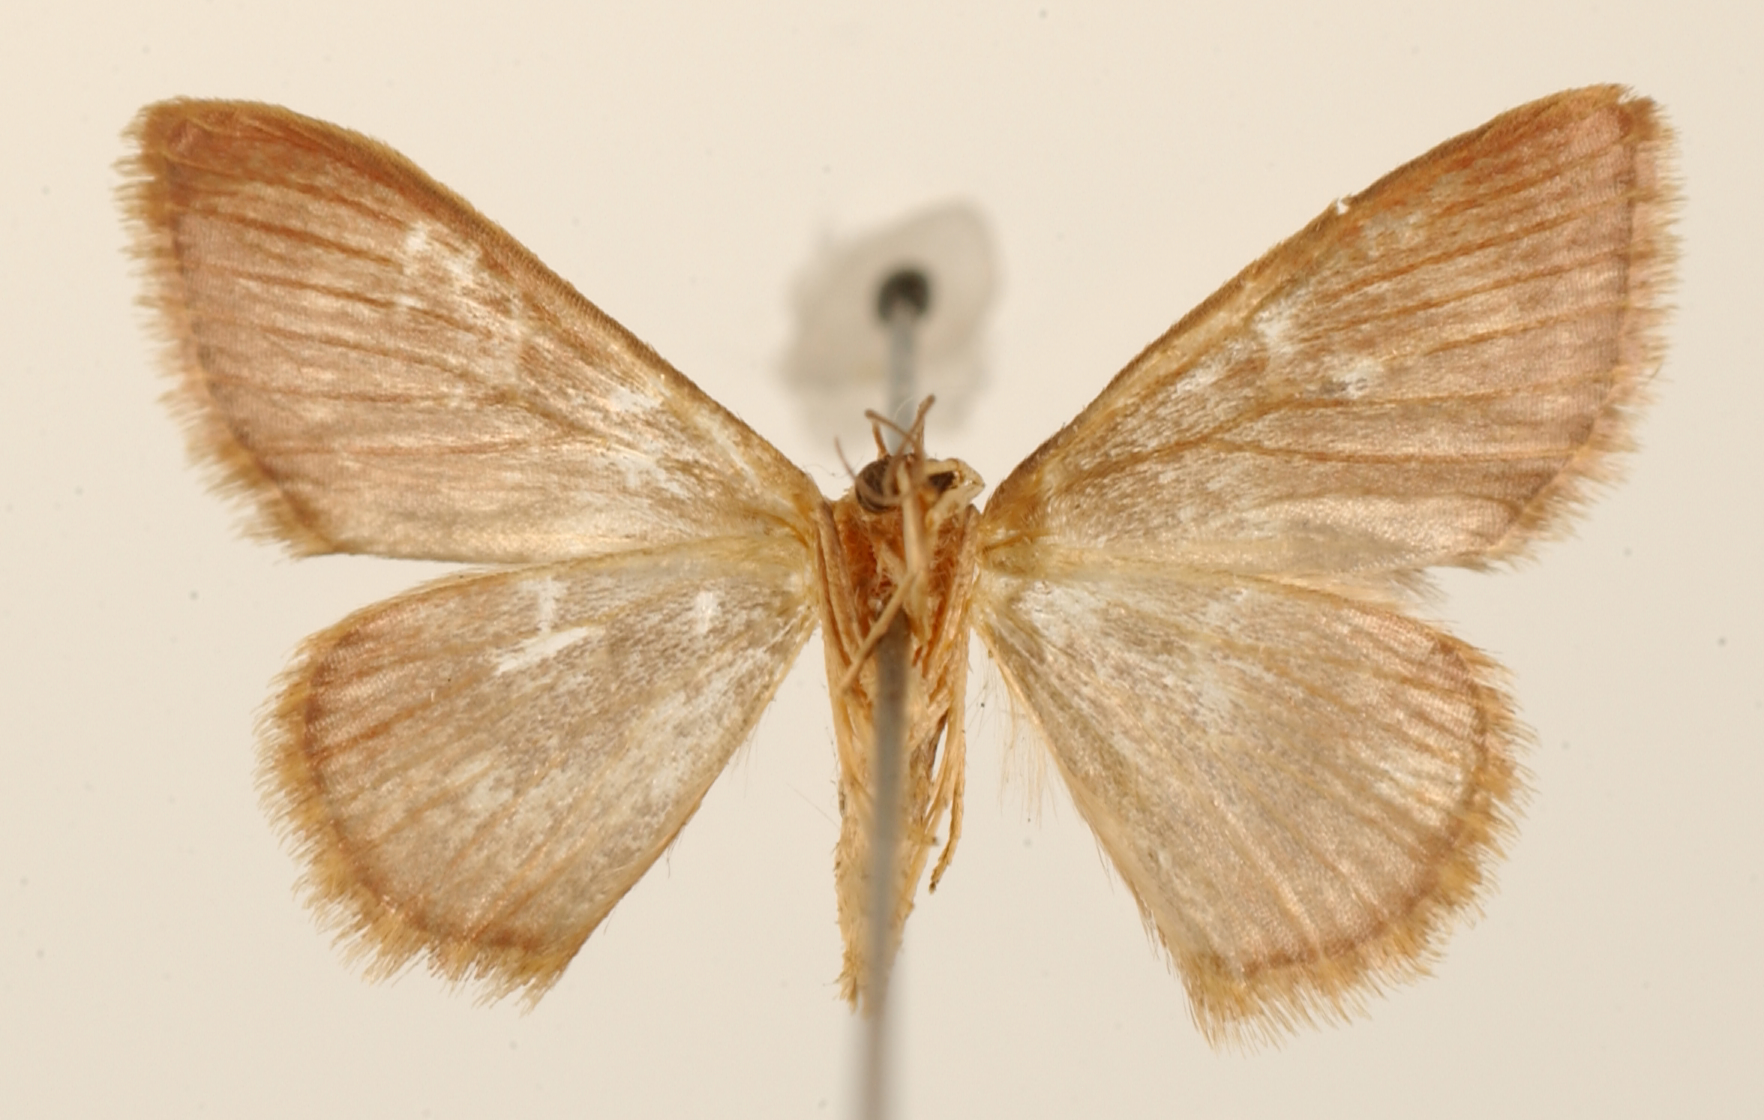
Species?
Crypsityla turbata
